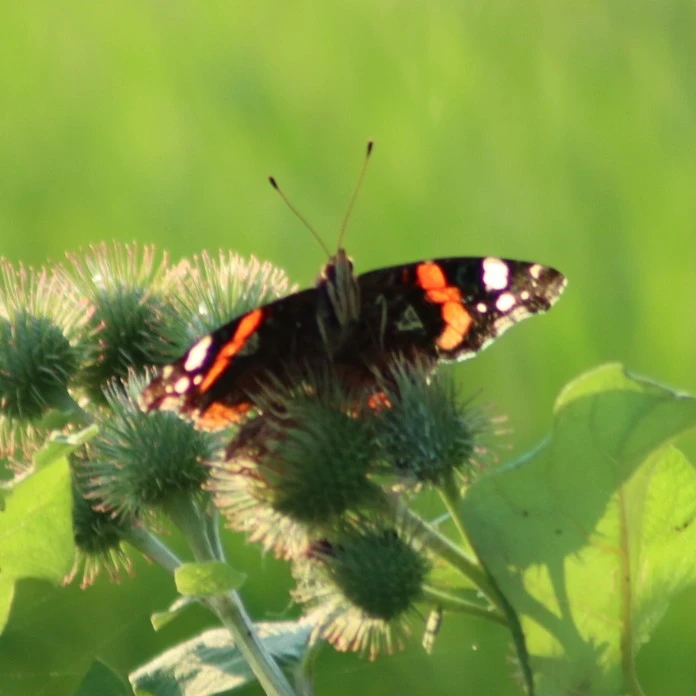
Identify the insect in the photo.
Vanessa atalanta
